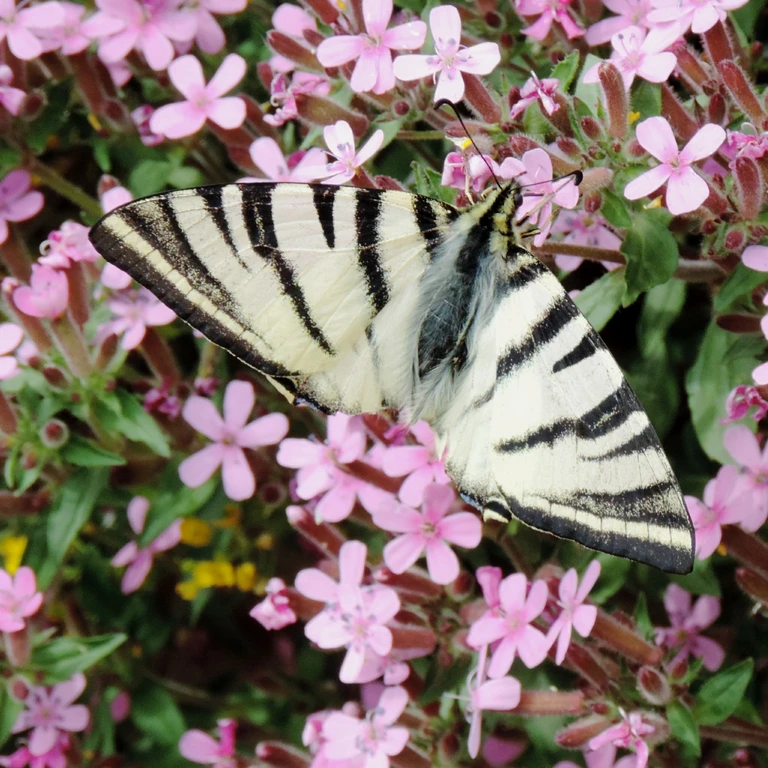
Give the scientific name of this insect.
Iphiclides podalirius
